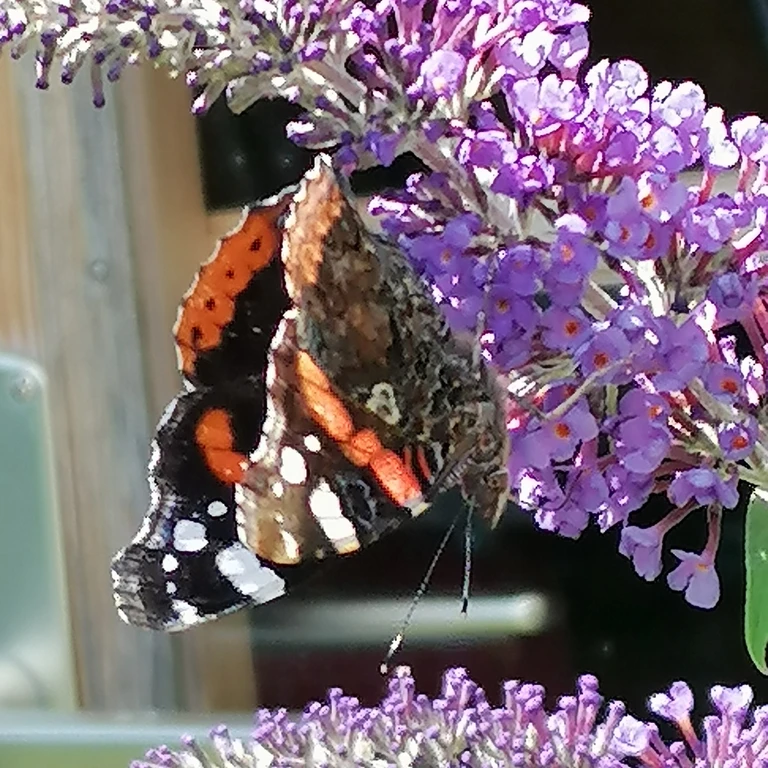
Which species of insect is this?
Vanessa atalanta
